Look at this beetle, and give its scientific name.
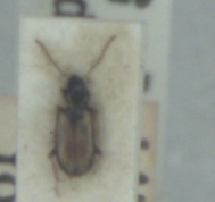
Tachys scutellaris
